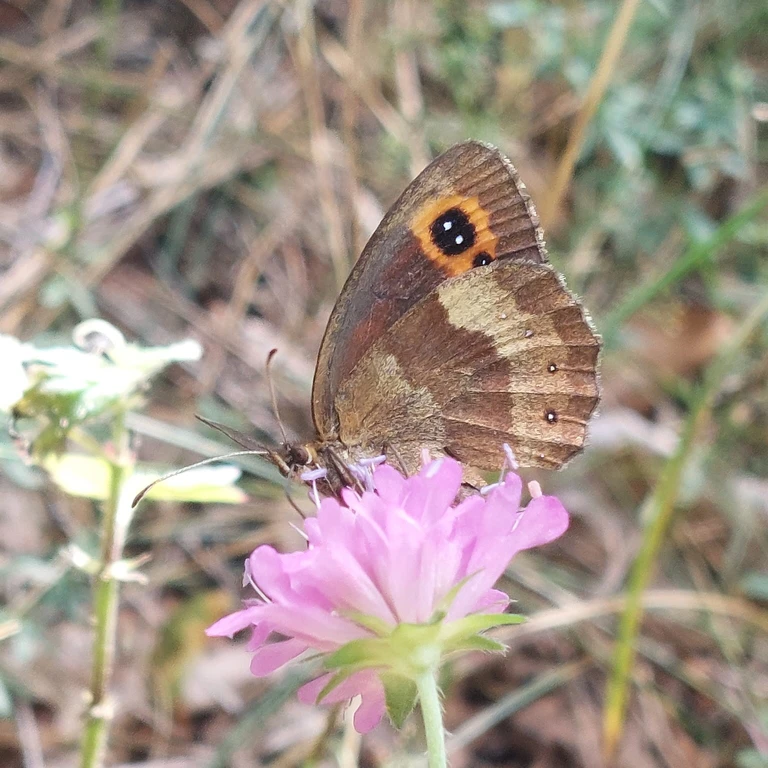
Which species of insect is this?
Erebia aethiops
